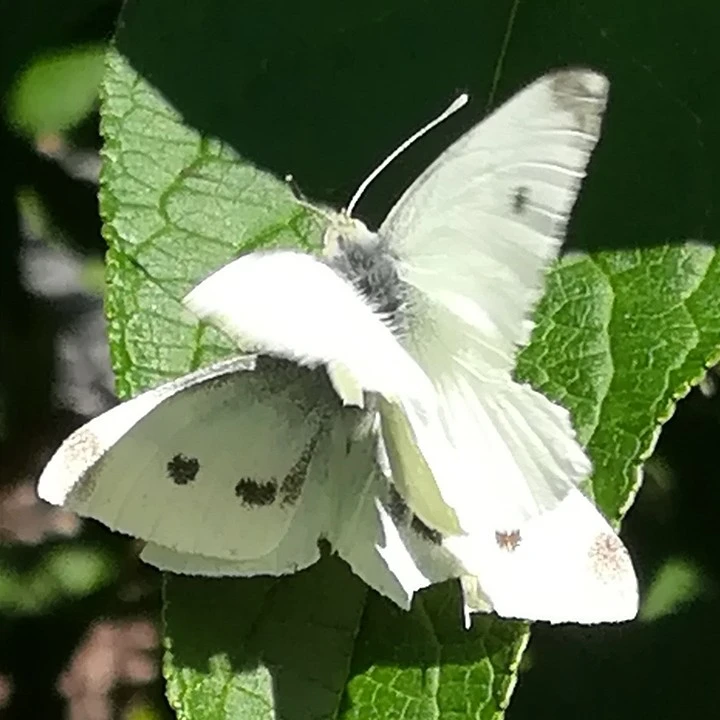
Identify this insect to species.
Pieris rapae
